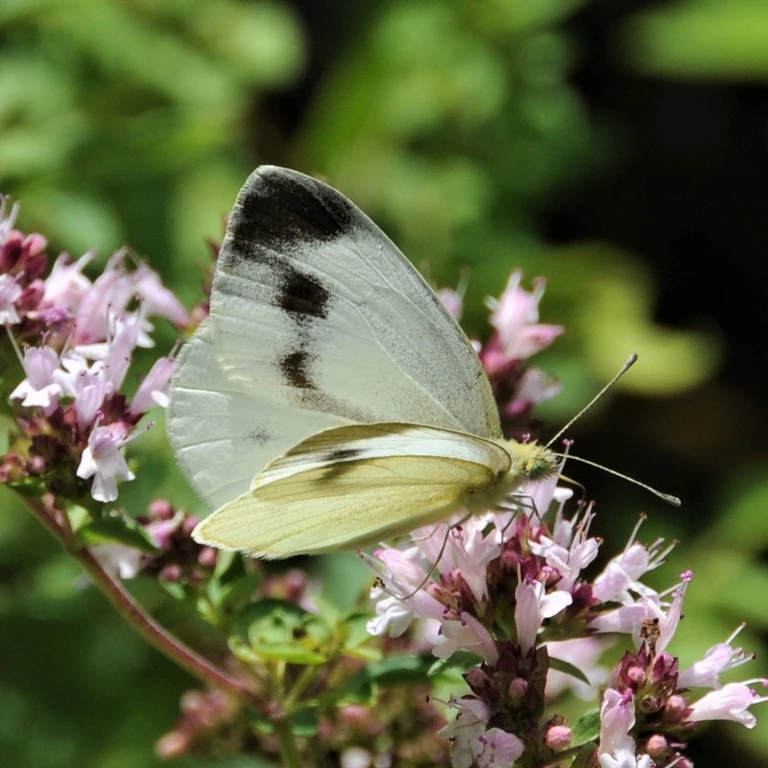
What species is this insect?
Pieris mannii
